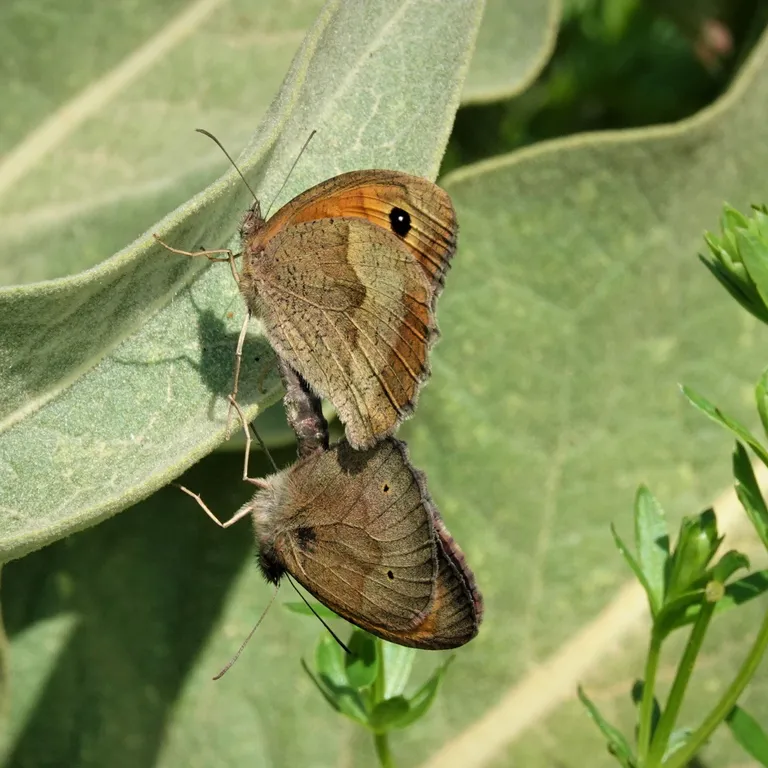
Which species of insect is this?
Maniola jurtina
